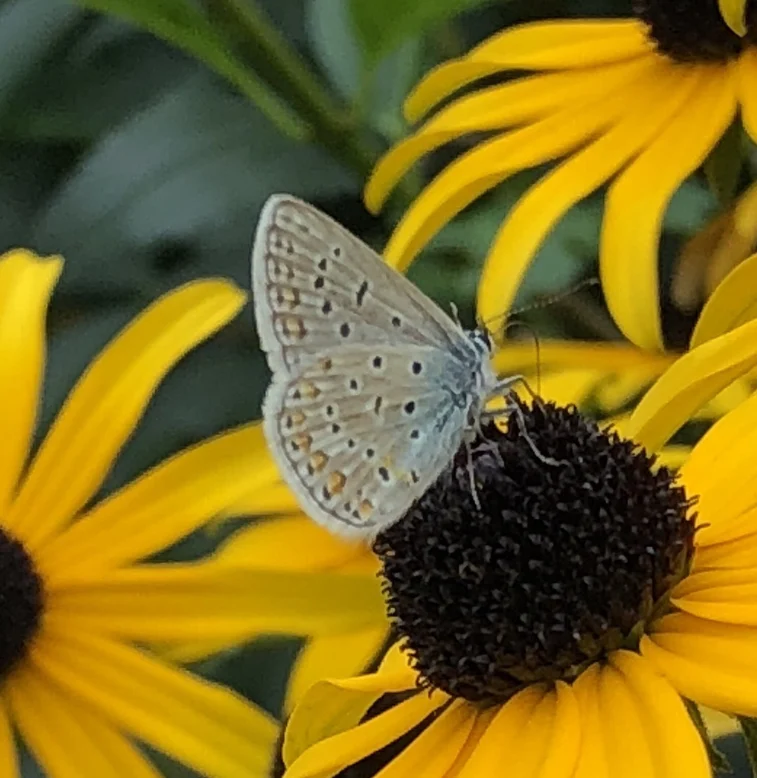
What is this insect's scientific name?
Polyommatus icarus
